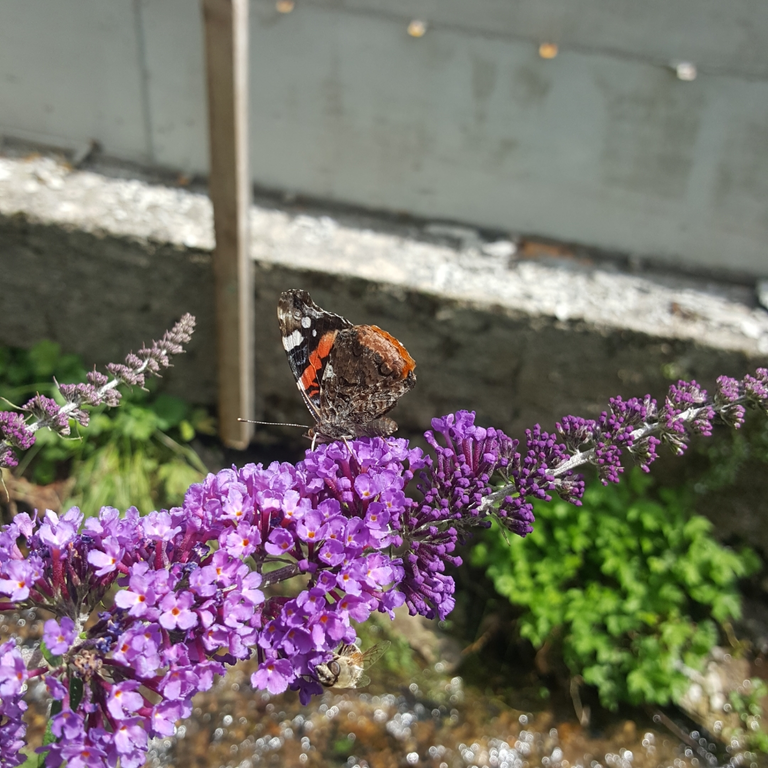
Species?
Vanessa atalanta
